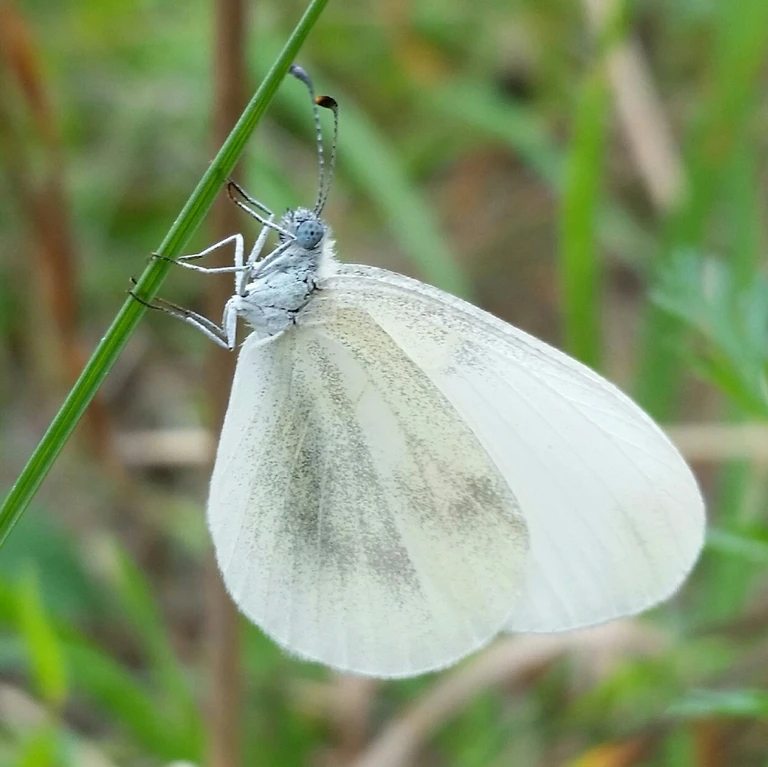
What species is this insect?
Leptidea sinapis/juvernica
